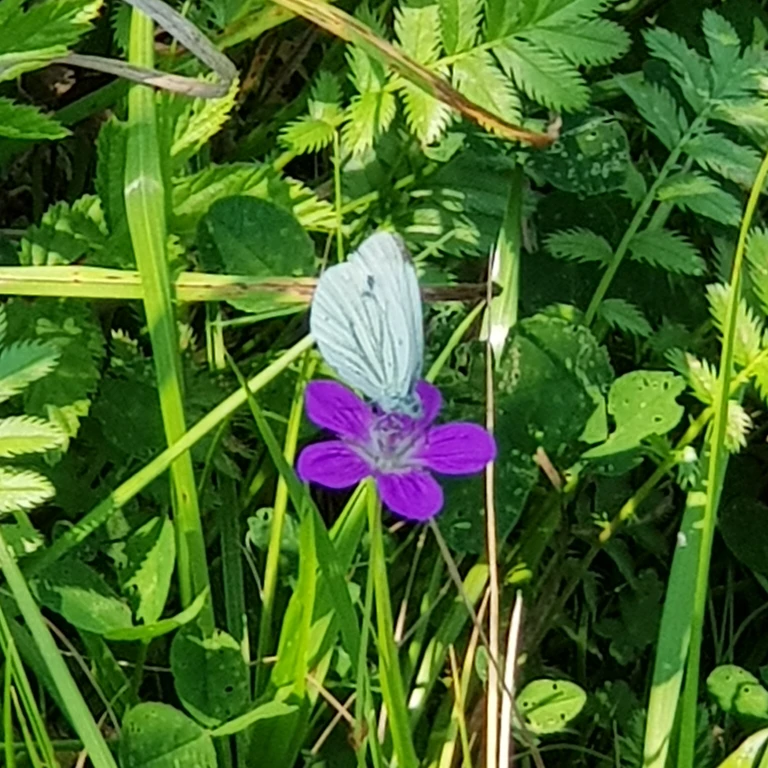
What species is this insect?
Pieris napi
